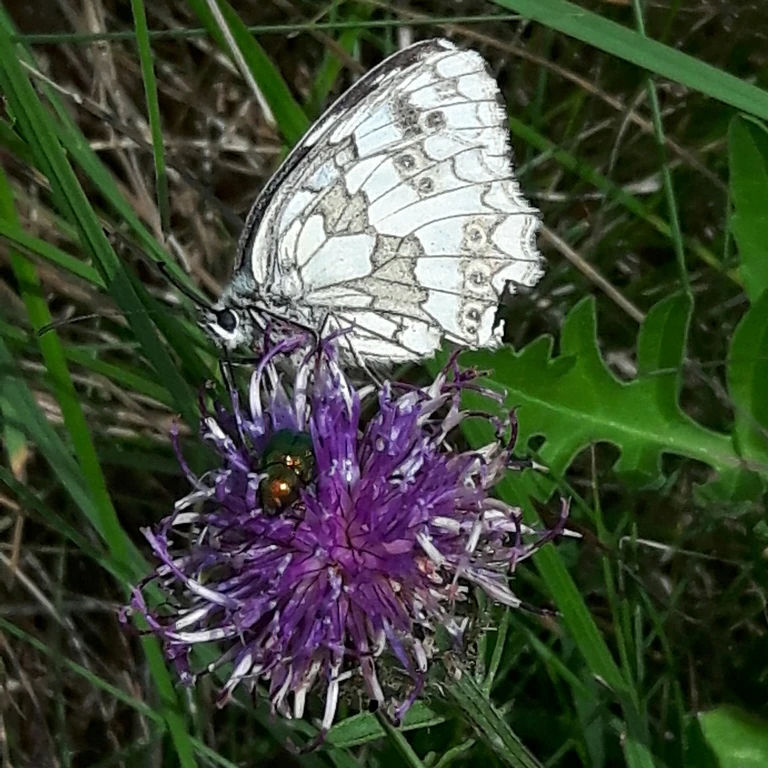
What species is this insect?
Melanargia galathea
